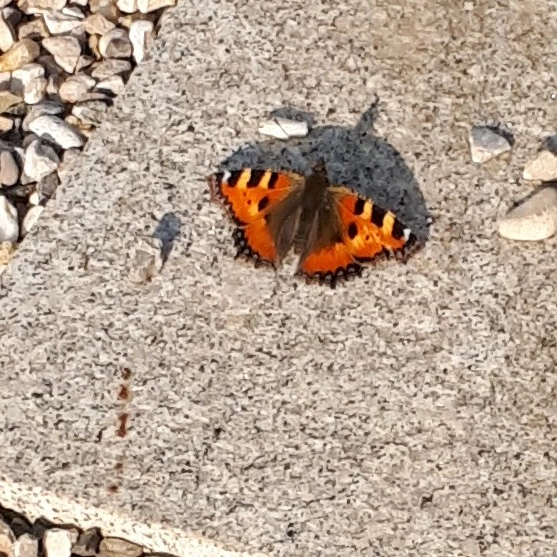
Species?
Aglais urticae
